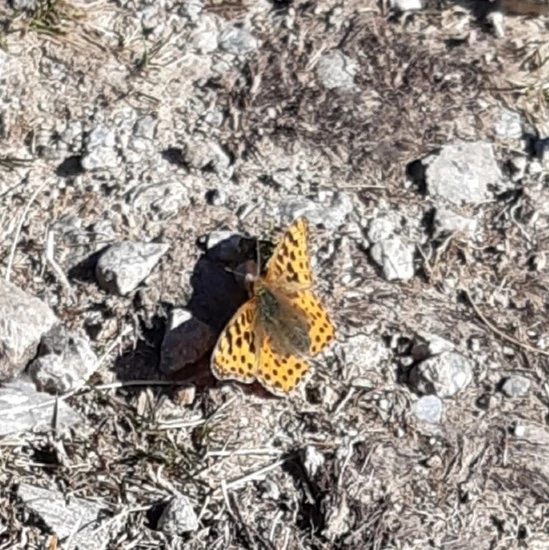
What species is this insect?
Issoria lathonia
